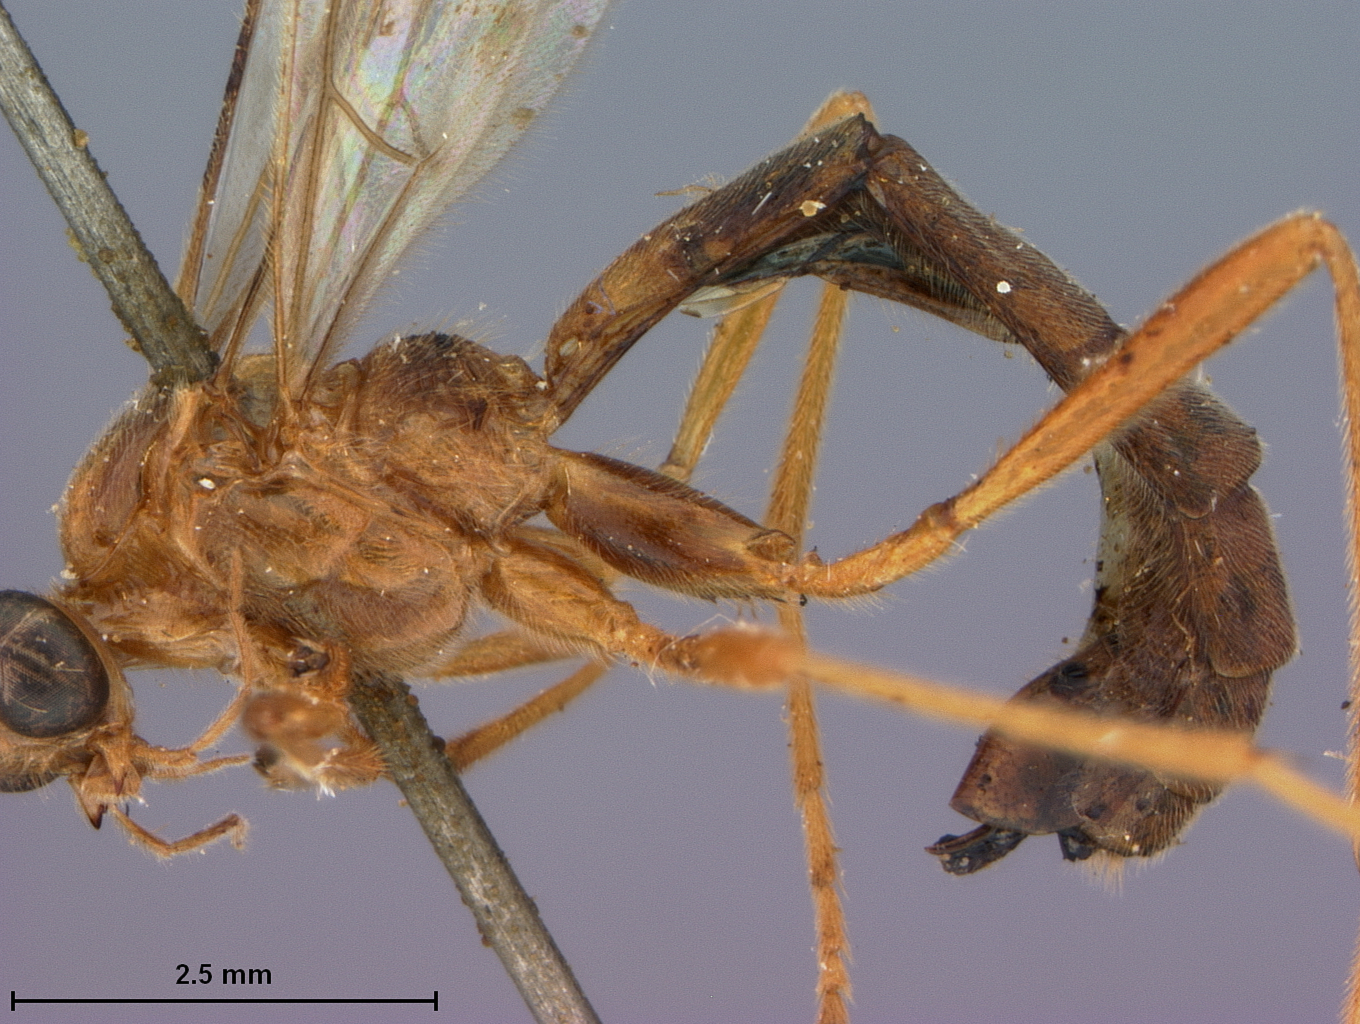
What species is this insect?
Megarhogas mindanaensis
